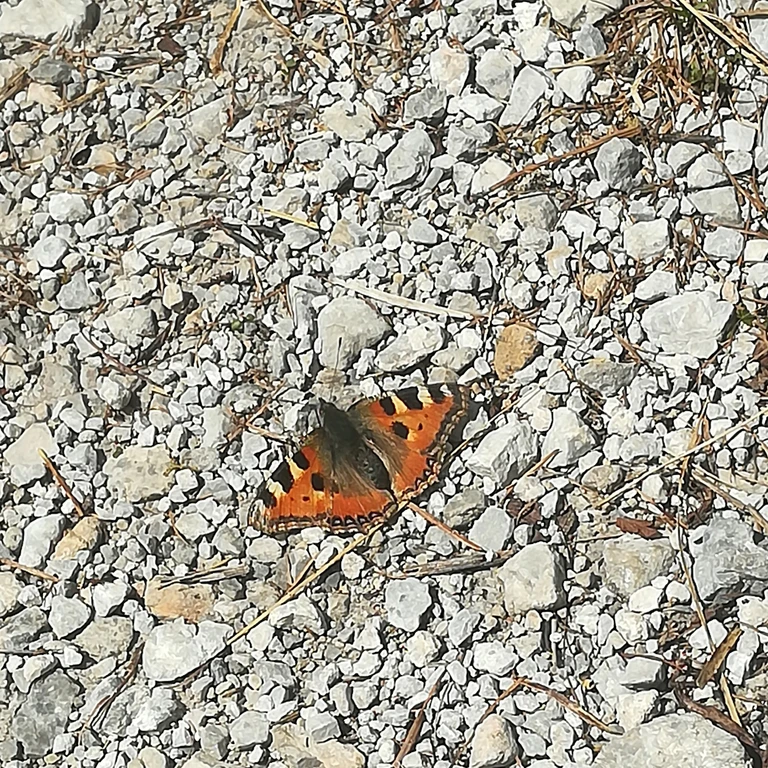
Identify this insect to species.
Aglais urticae
